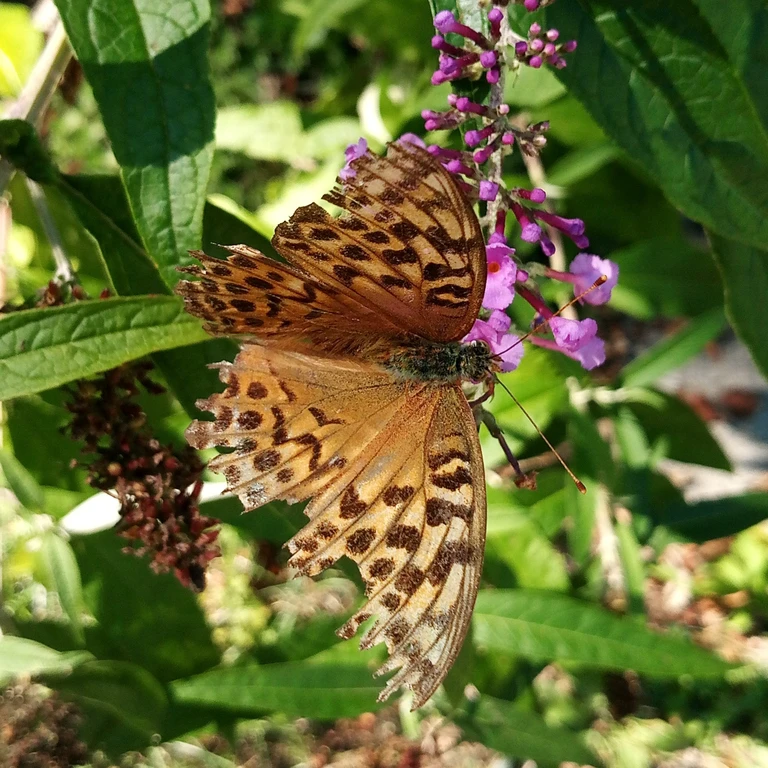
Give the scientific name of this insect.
Argynnis paphia
